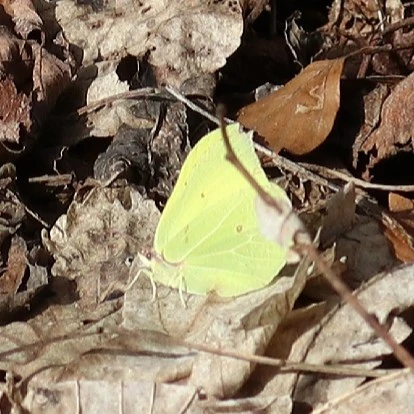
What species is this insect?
Gonepteryx rhamni
